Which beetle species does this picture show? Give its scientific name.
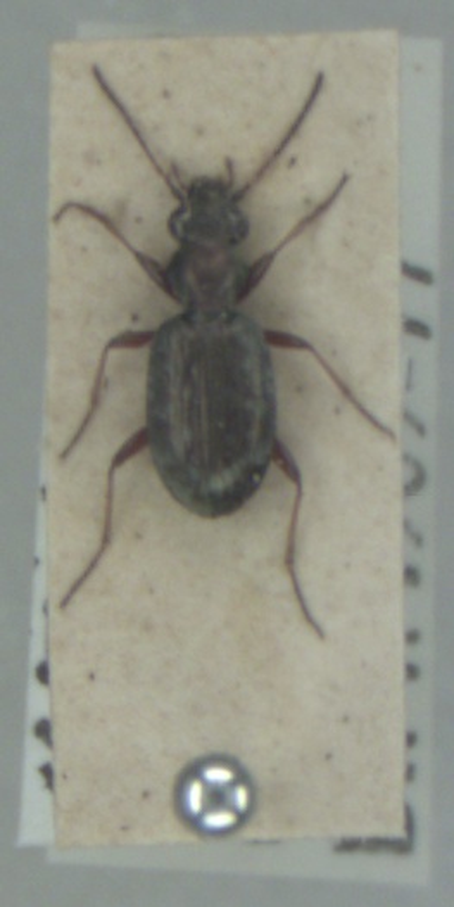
Asaphidion pallipes
